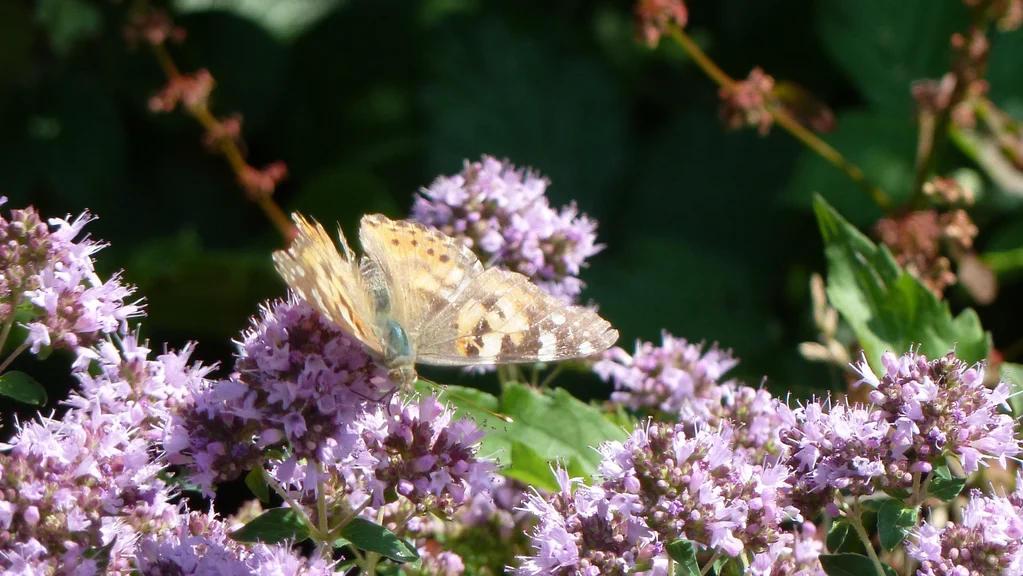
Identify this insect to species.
Vanessa cardui
